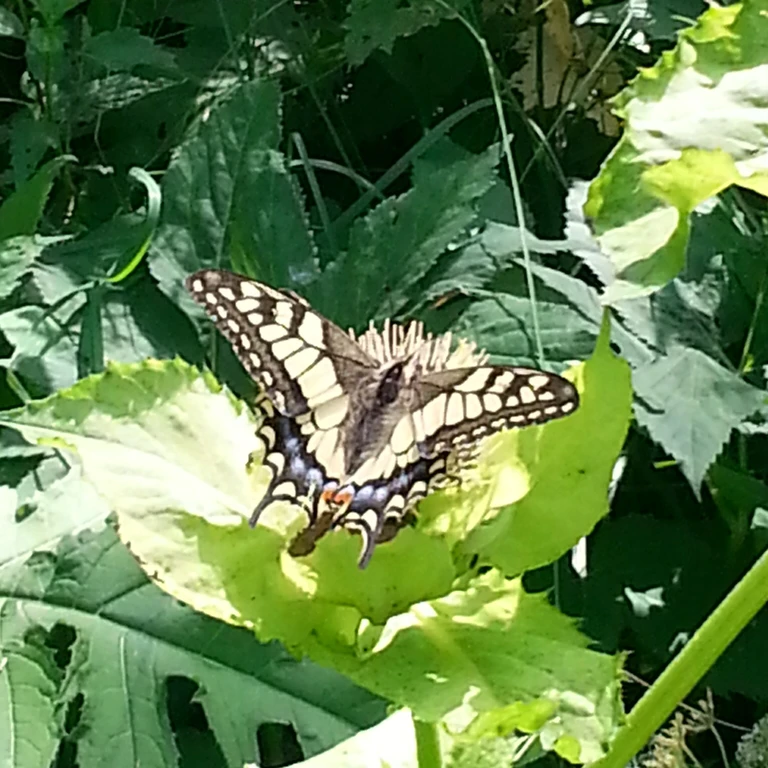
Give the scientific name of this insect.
Papilio machaon
